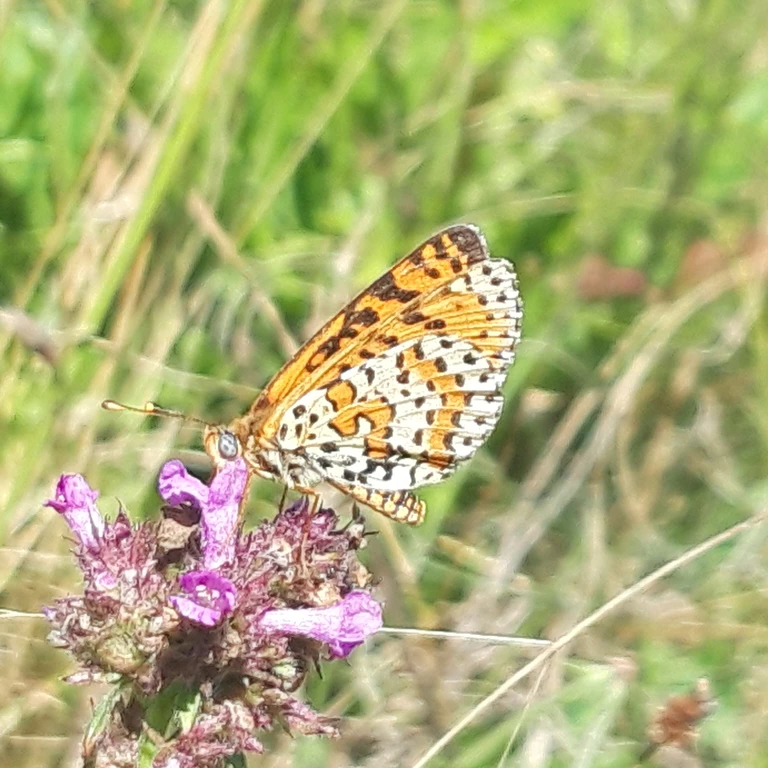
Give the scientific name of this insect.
Melitaea didyma
